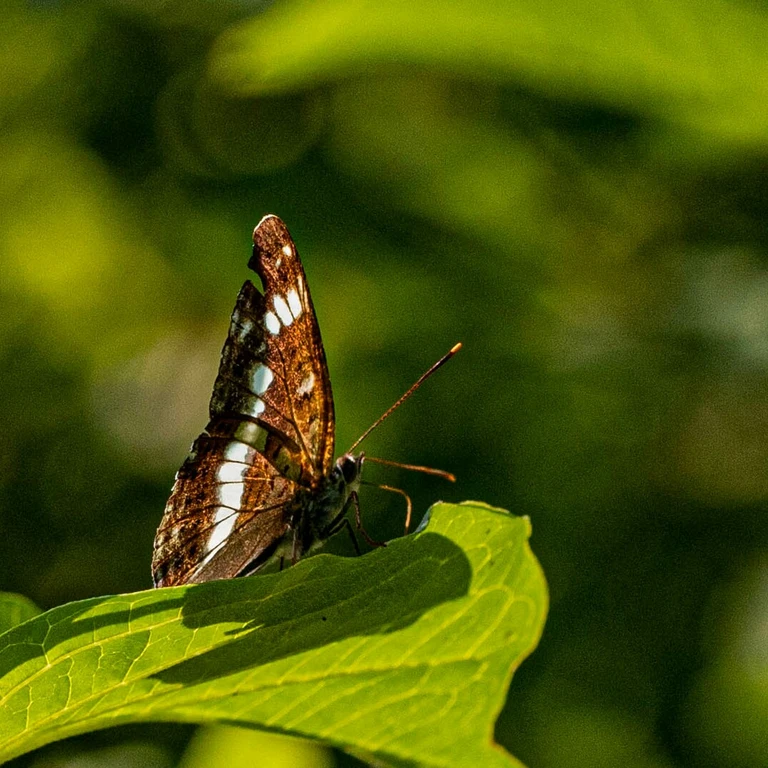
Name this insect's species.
Limenitis camilla (also Ladoga camilla)
